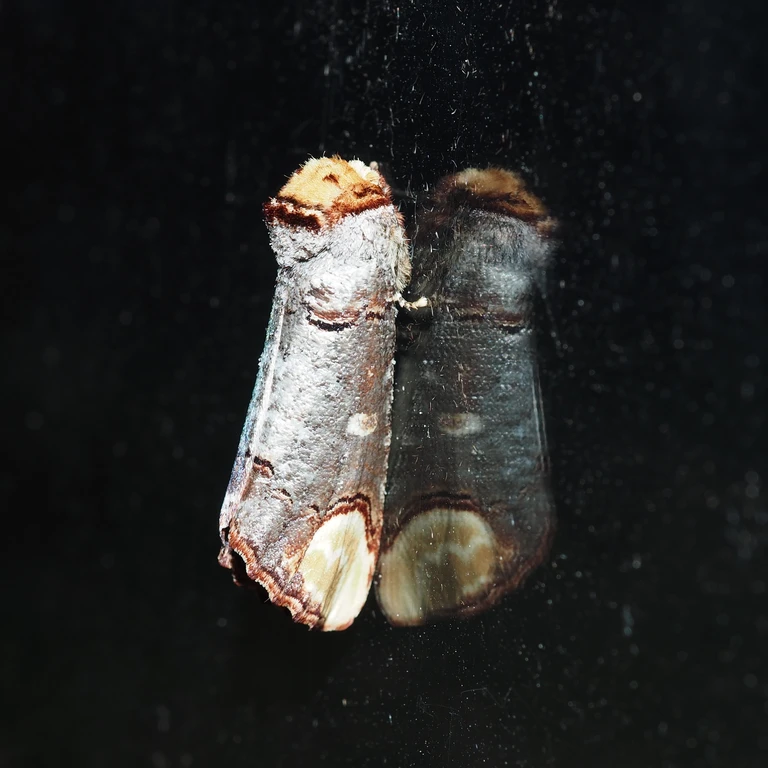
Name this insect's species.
Phalera bucephala
